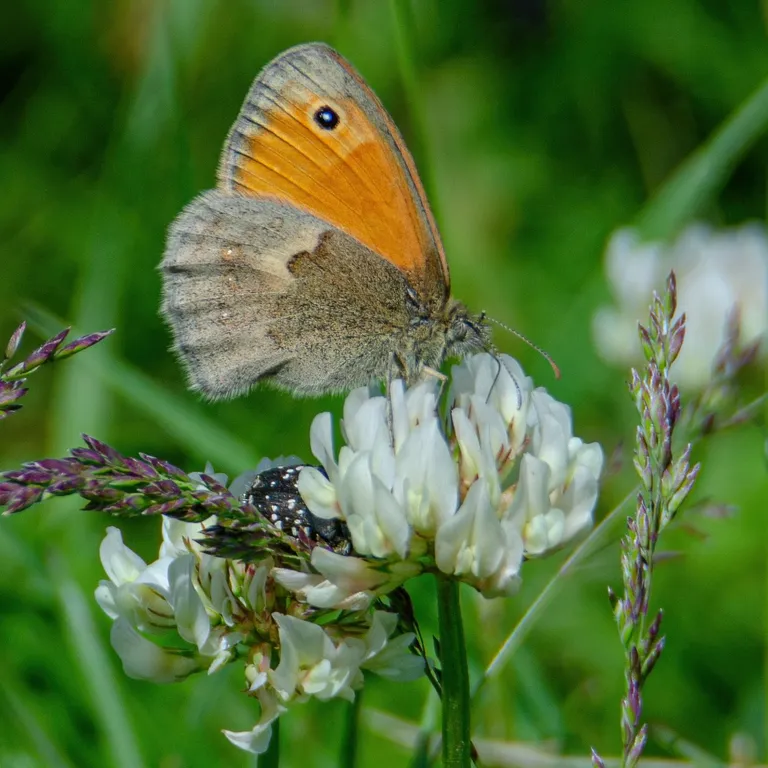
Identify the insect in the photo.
Coenonympha pamphilus
